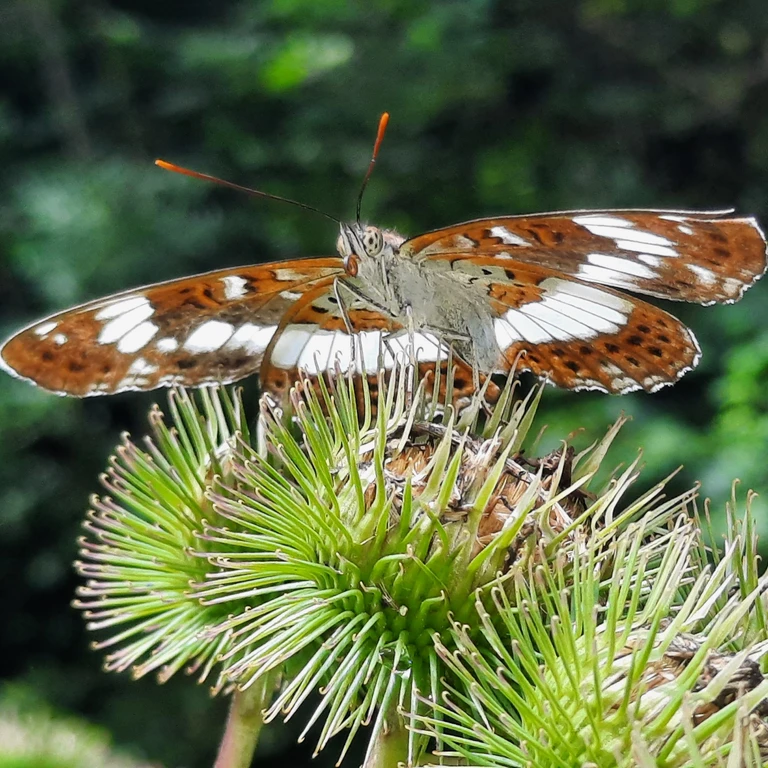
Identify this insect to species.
Limenitis camilla (also Ladoga camilla)
